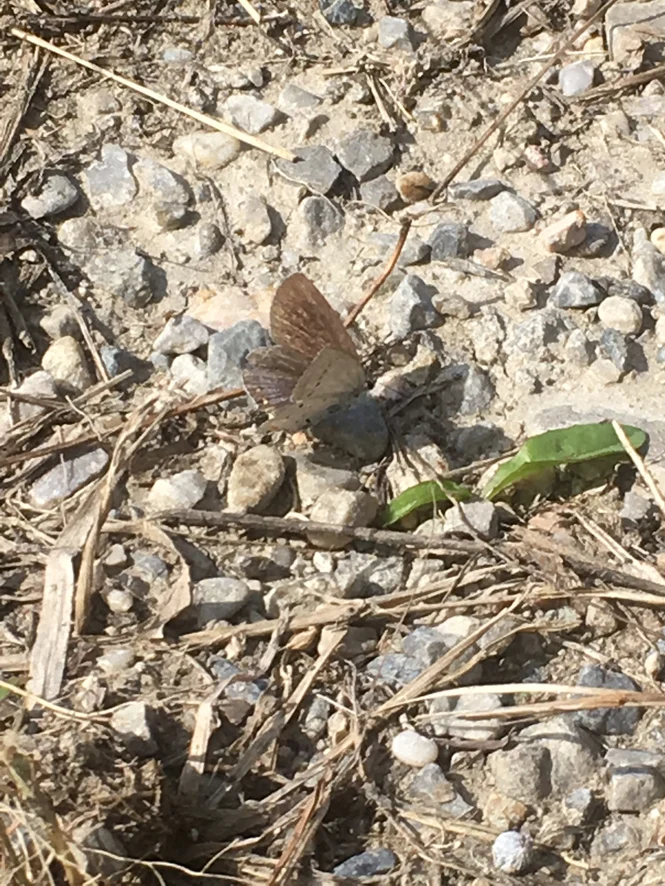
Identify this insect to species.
Cupido argiades (also Elkalyce argiades)
